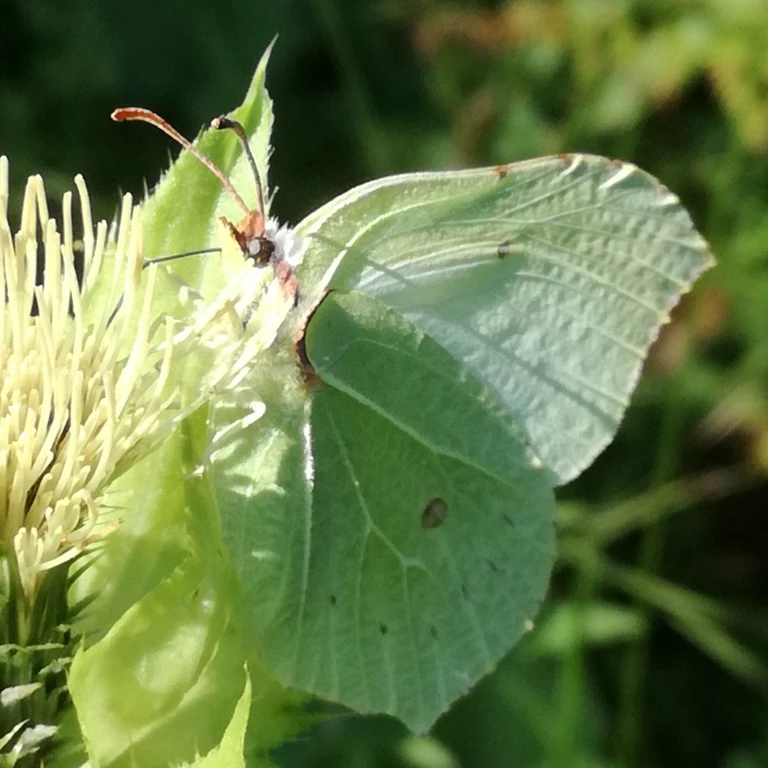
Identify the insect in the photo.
Gonepteryx rhamni
